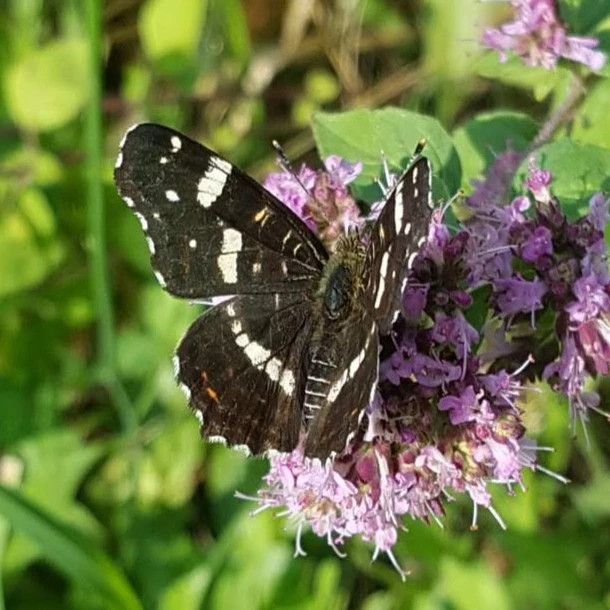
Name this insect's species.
Araschnia levana
